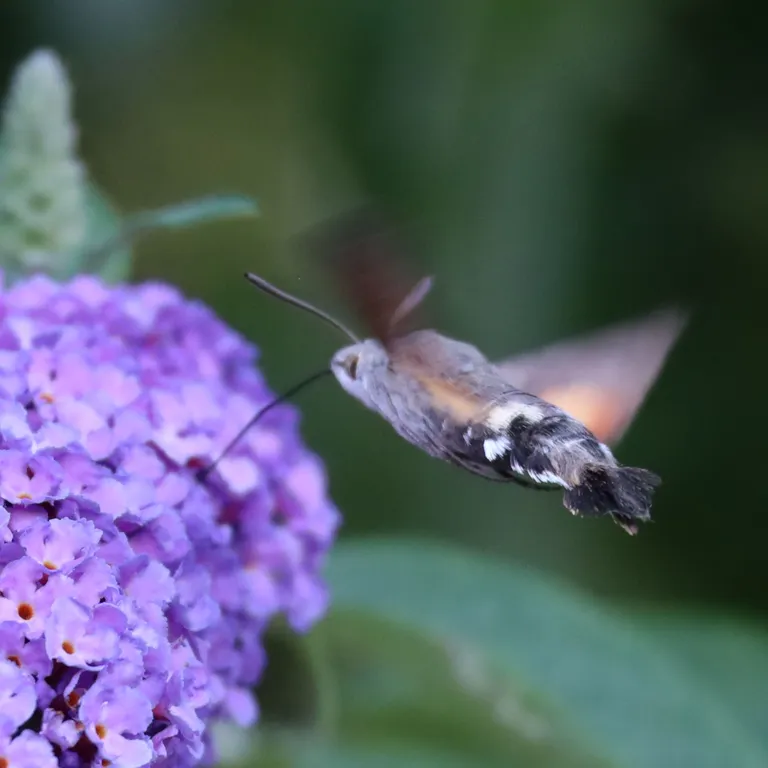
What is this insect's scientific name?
Macroglossum stellatarum
